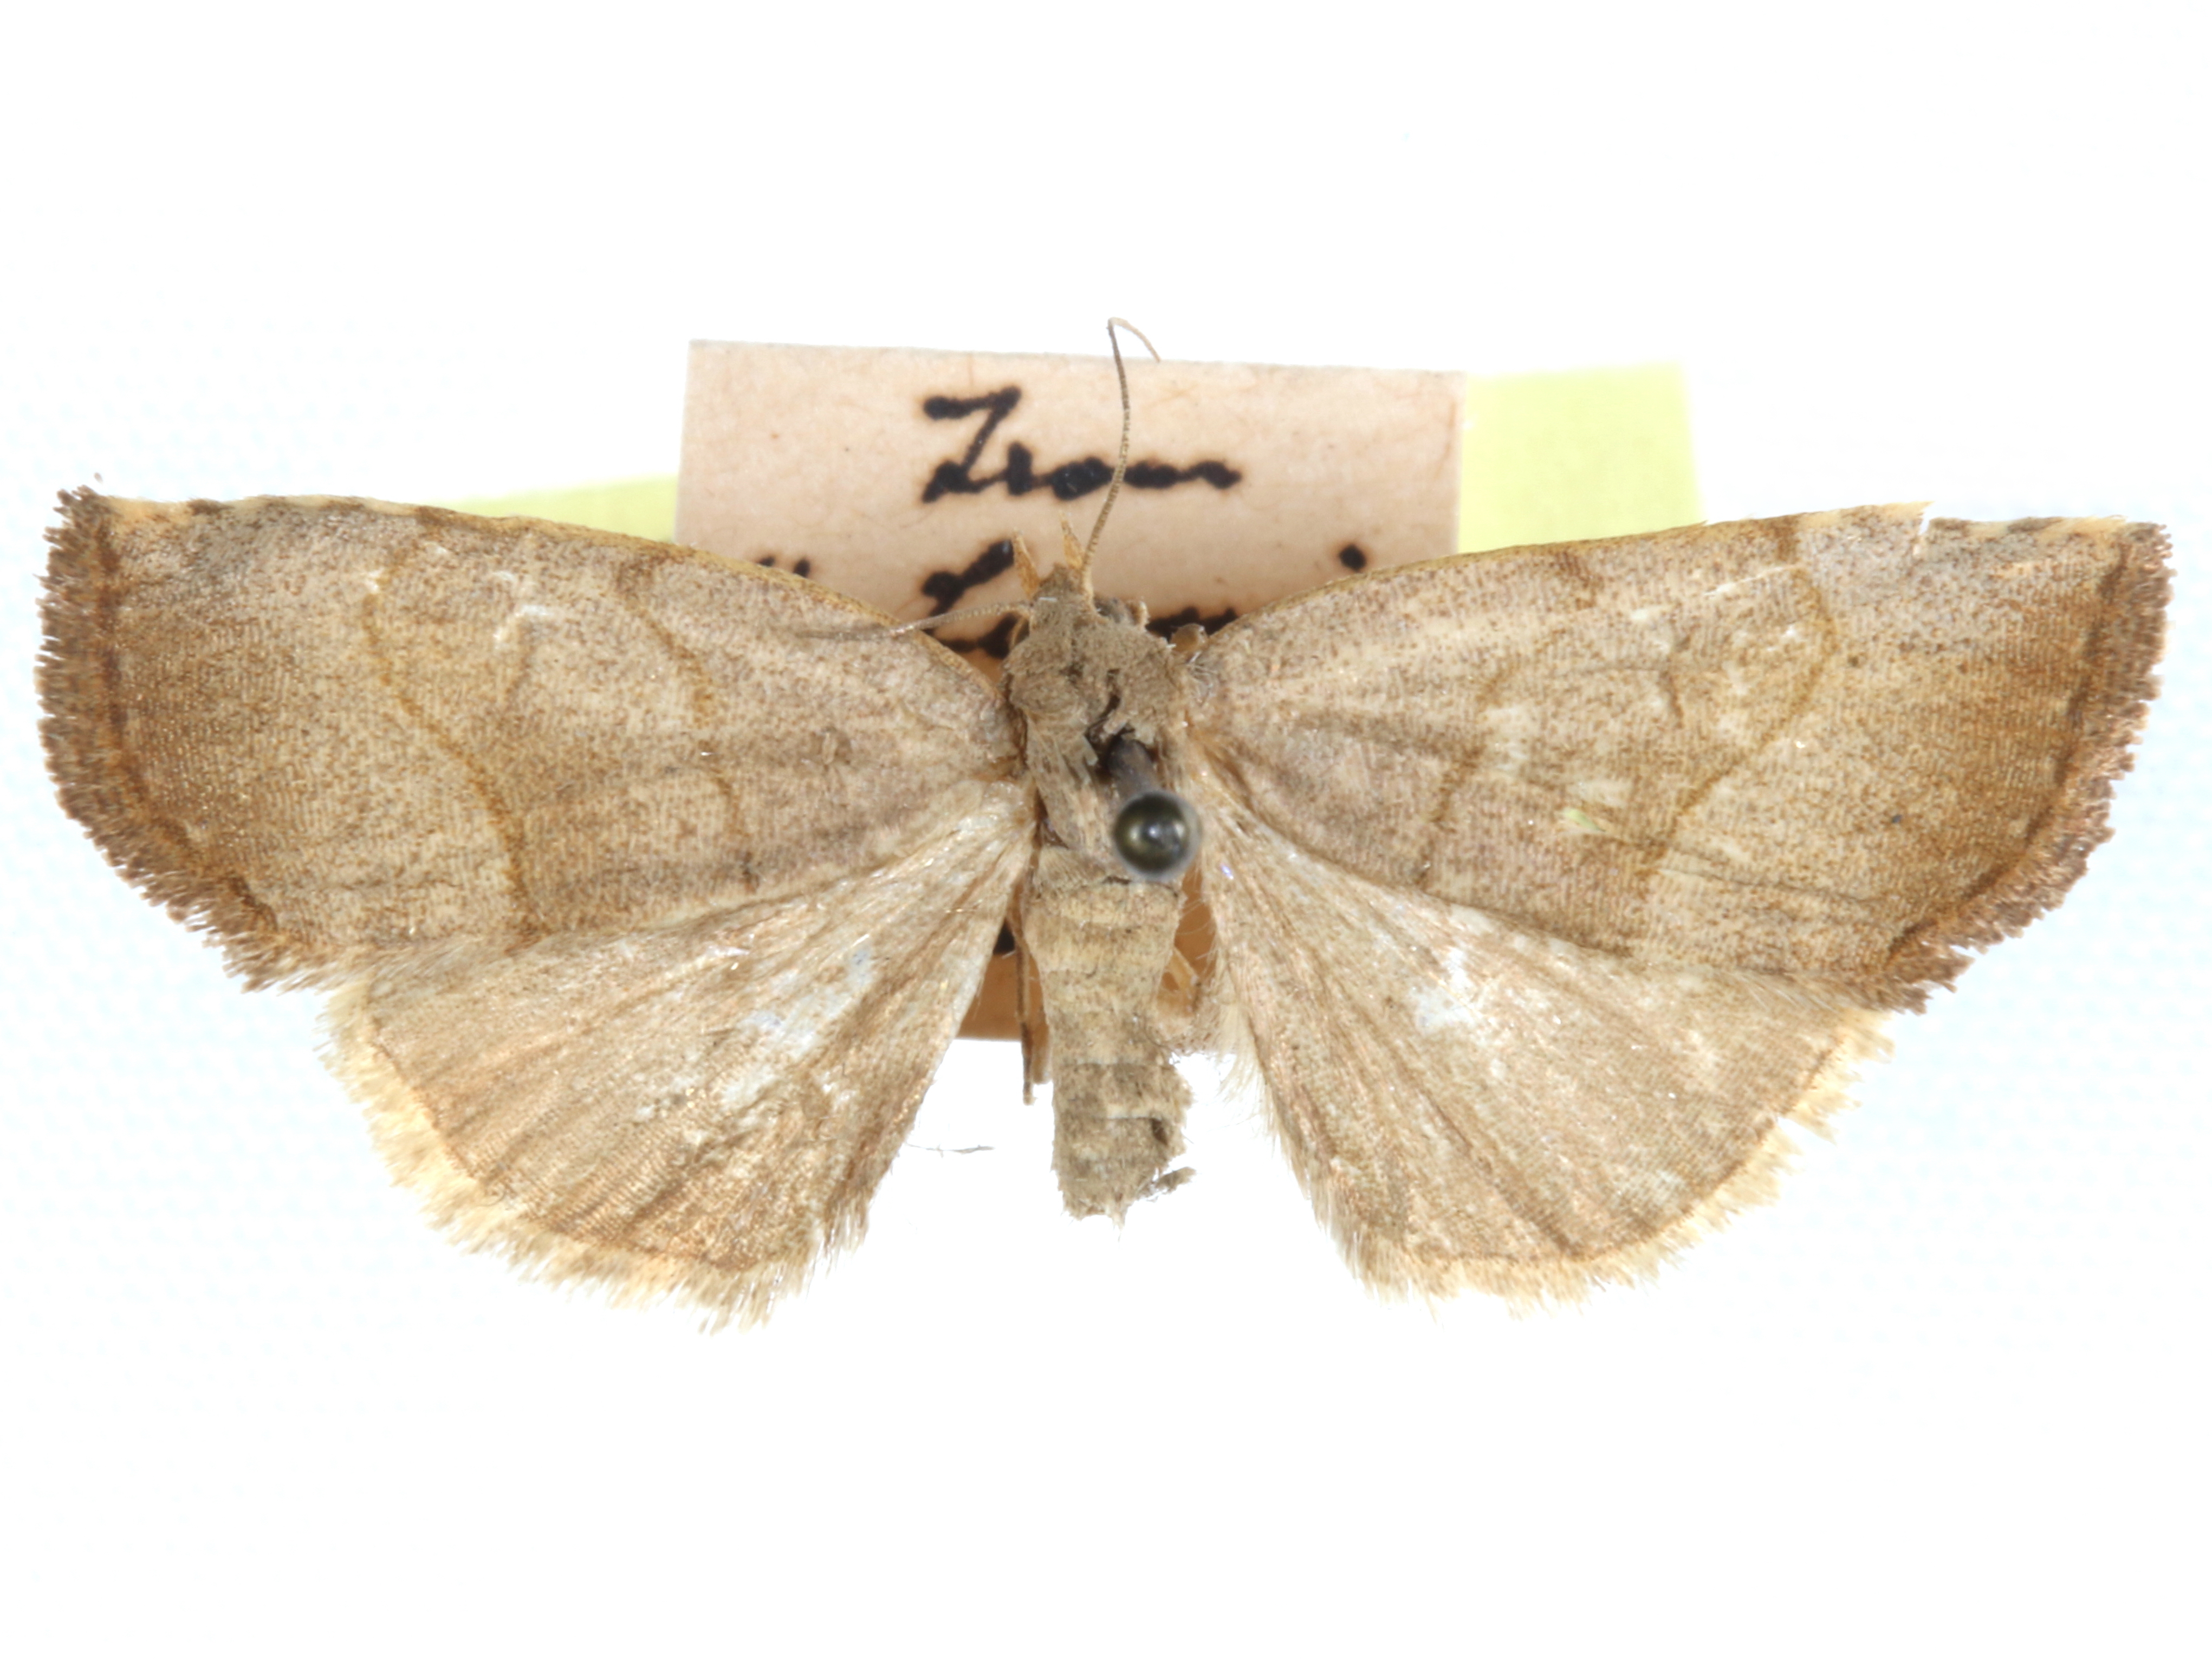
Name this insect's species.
Leiostola mollis
